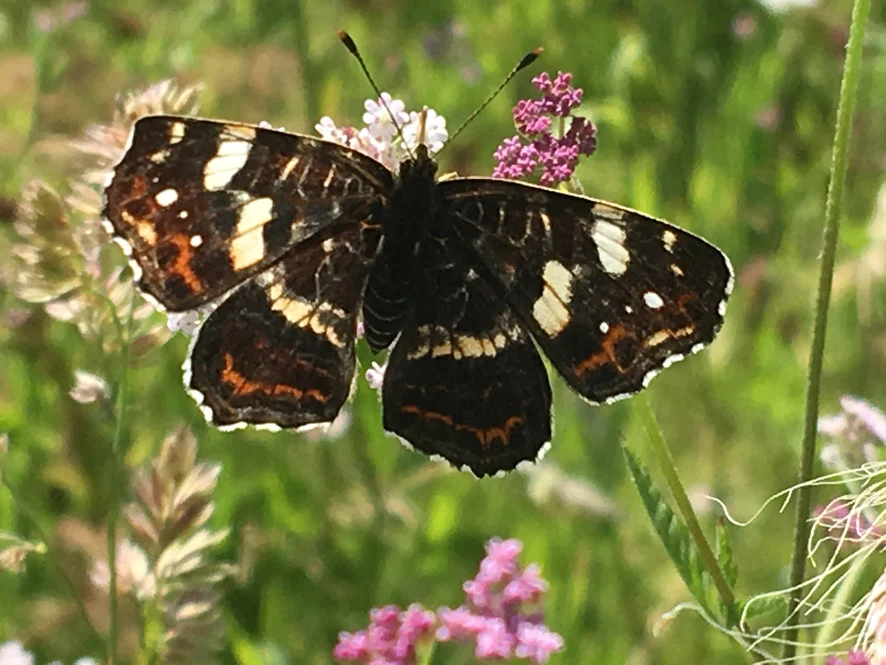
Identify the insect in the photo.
Araschnia levana
